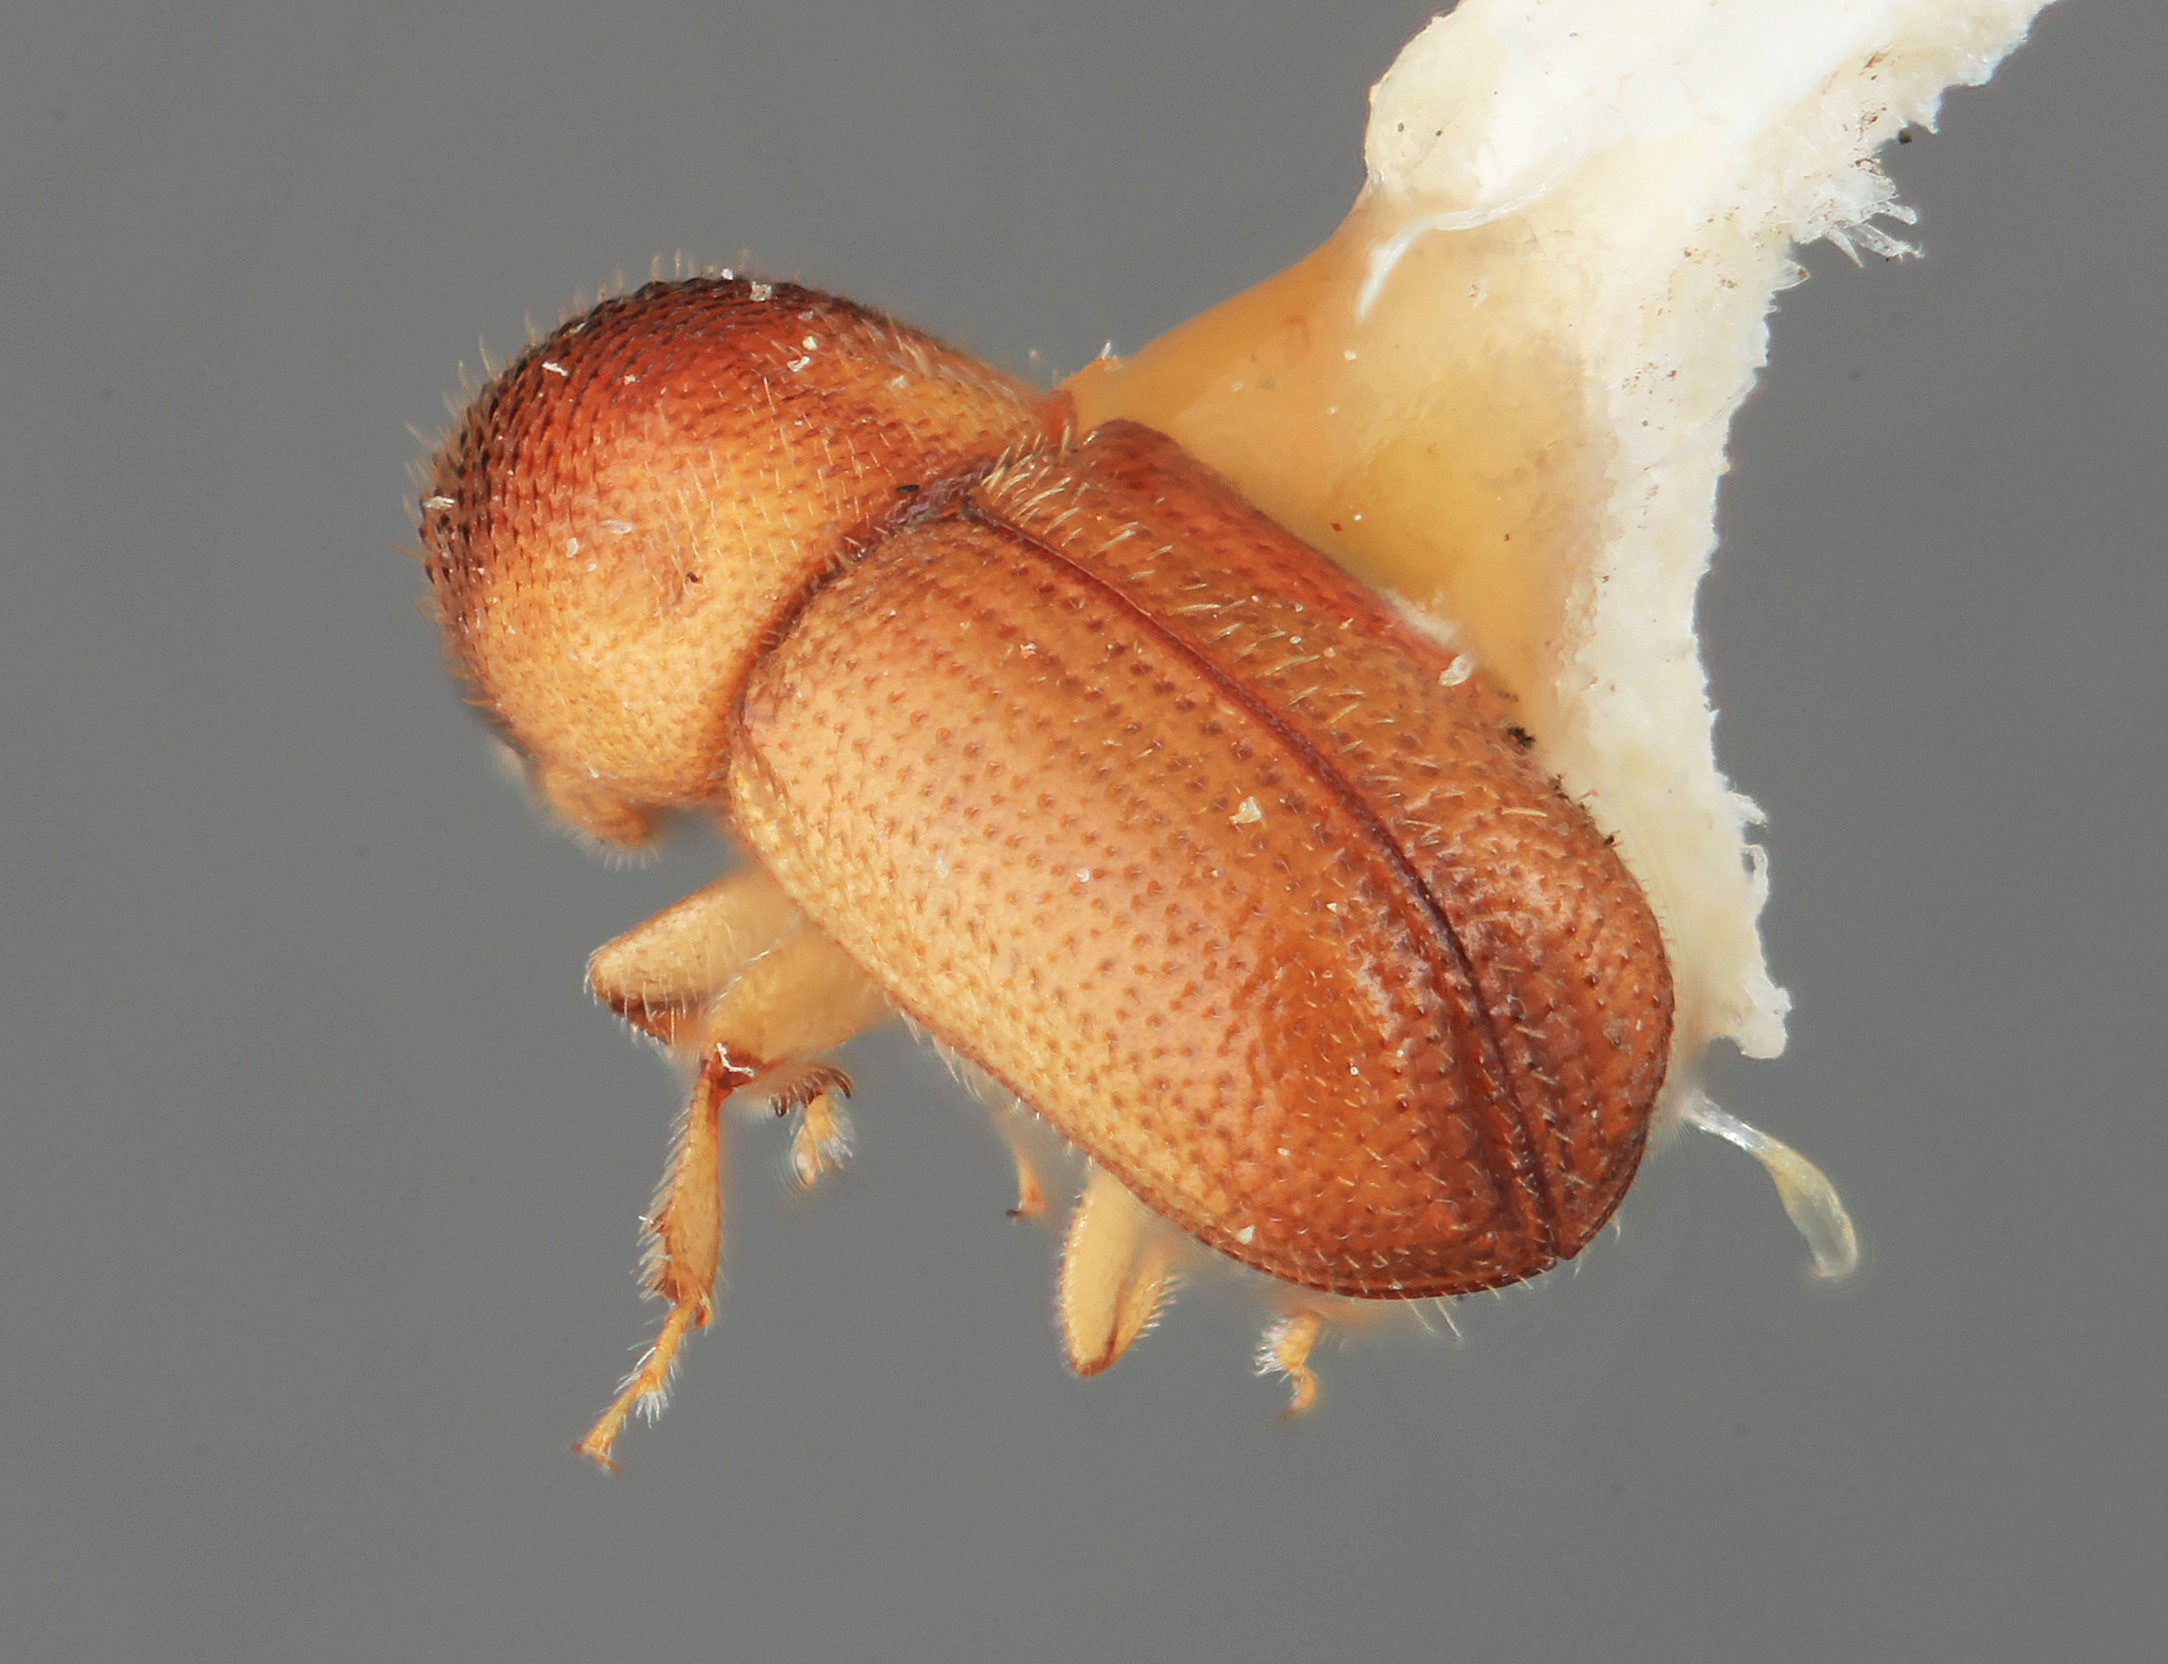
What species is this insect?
Dendroterus resolutus
